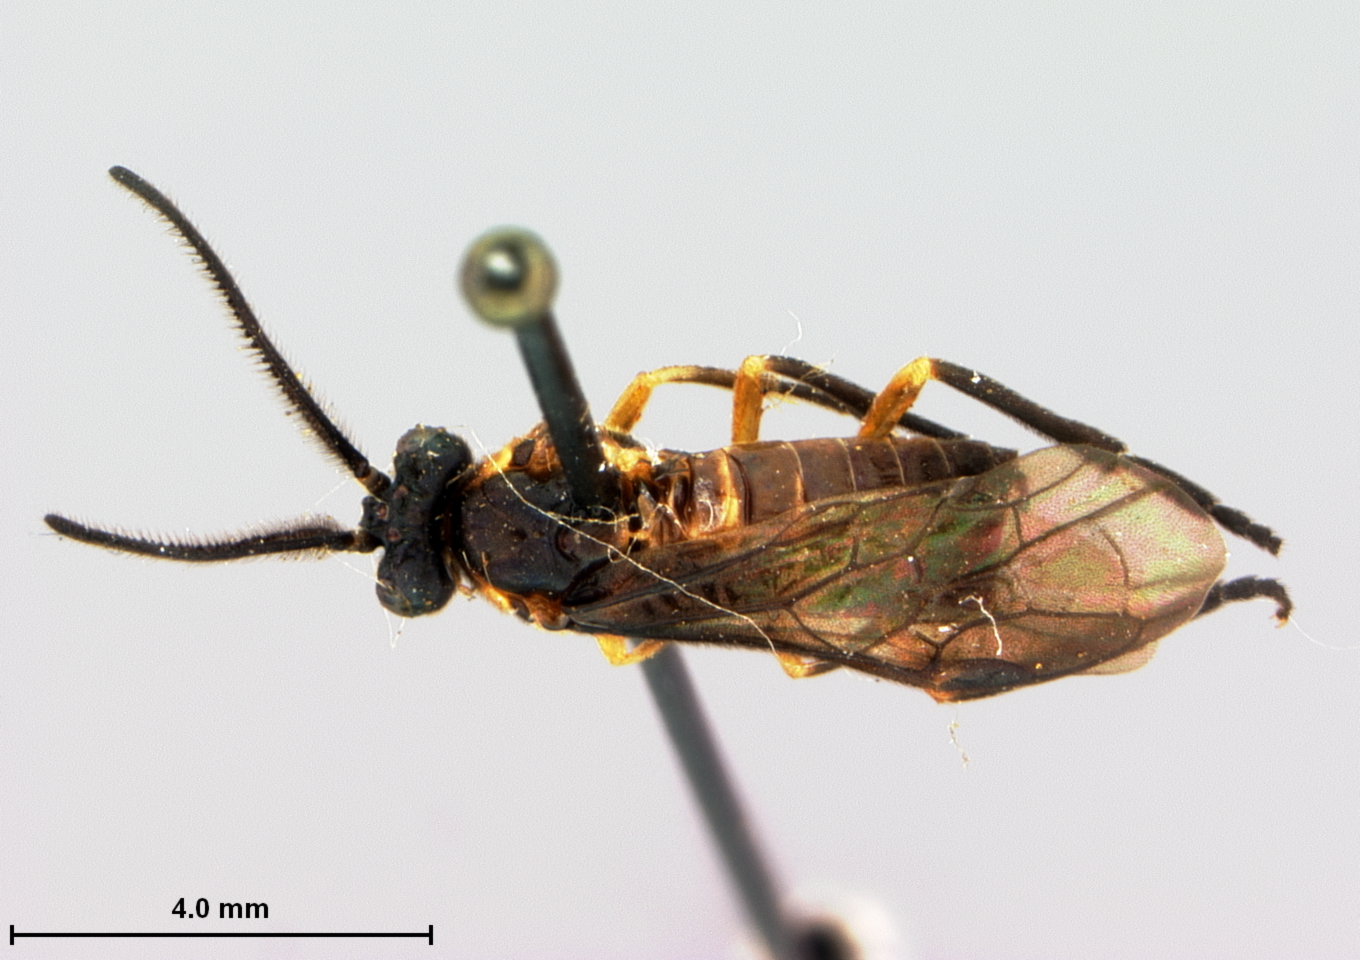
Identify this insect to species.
Caloptilia piceatergum
